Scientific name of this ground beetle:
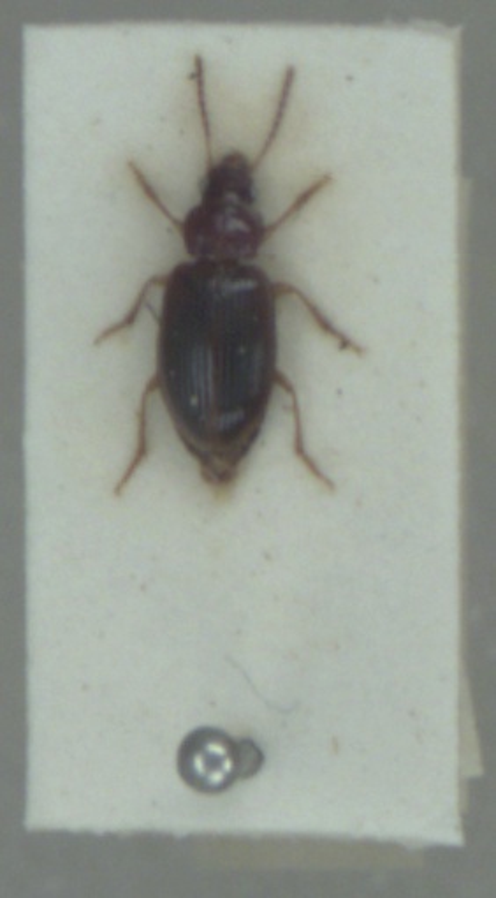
Bradycellus harpalinus
